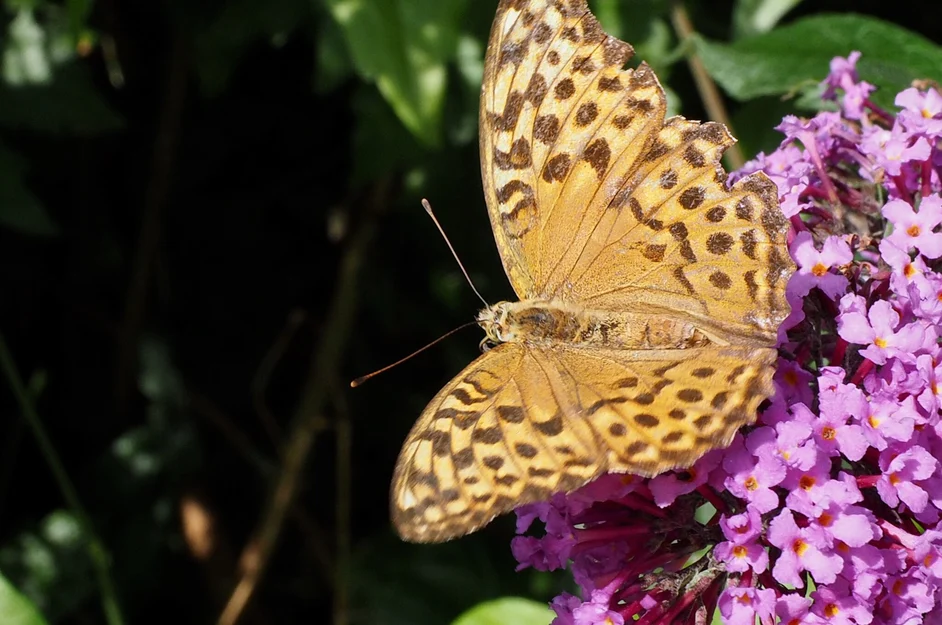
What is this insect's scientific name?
Argynnis paphia
